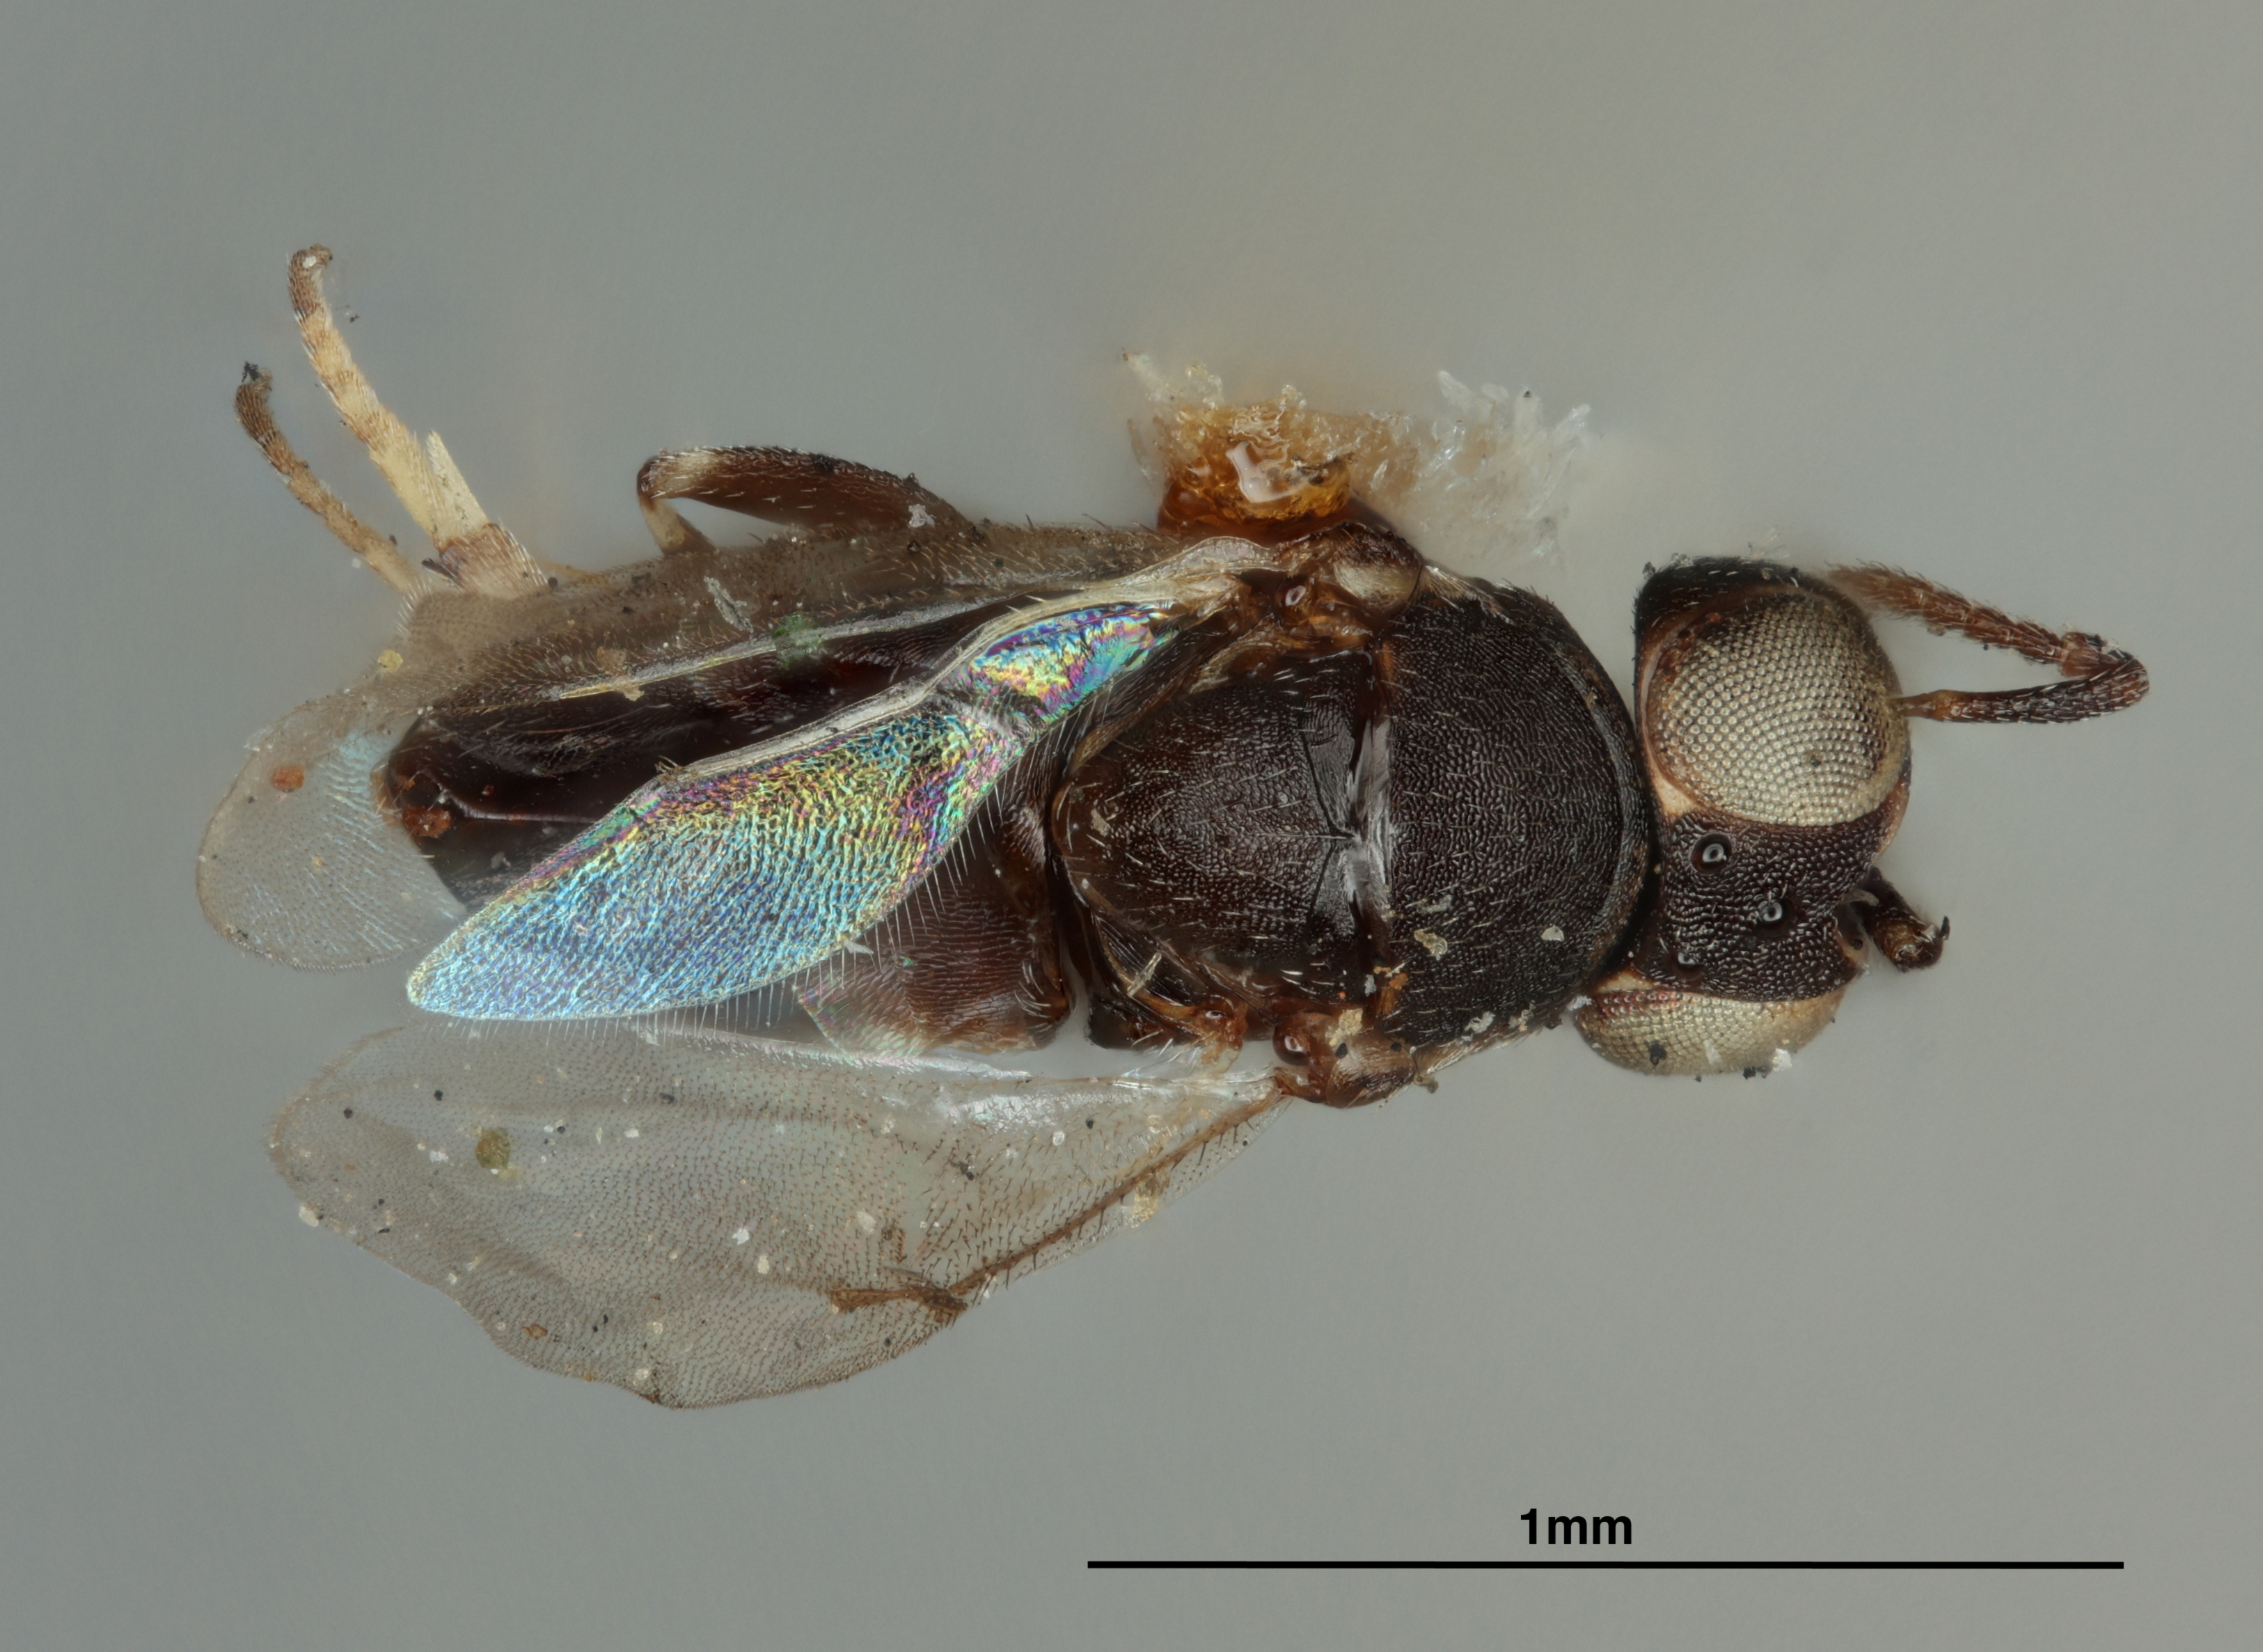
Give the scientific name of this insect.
Tachardiobius nigricans
